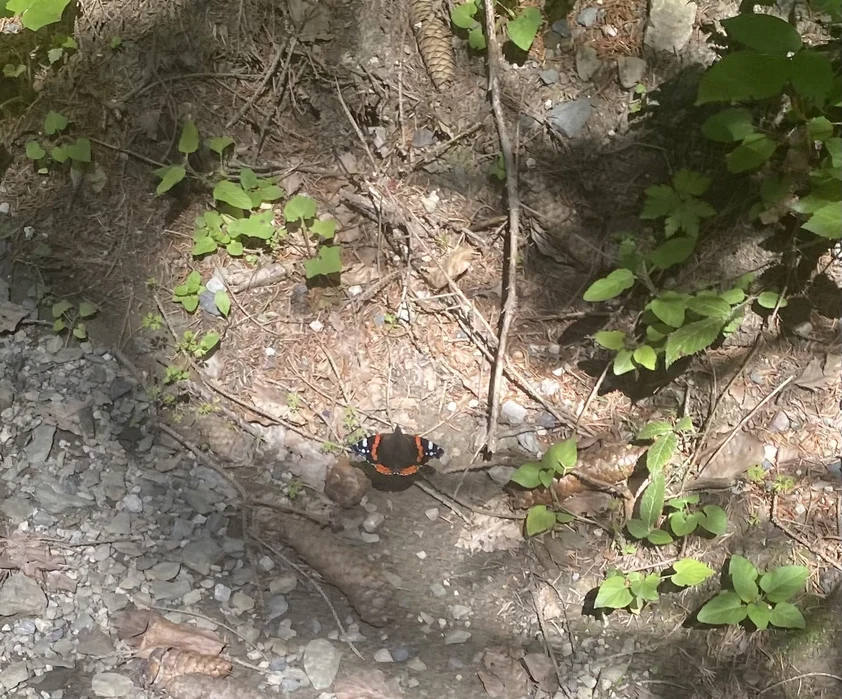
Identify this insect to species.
Vanessa atalanta
